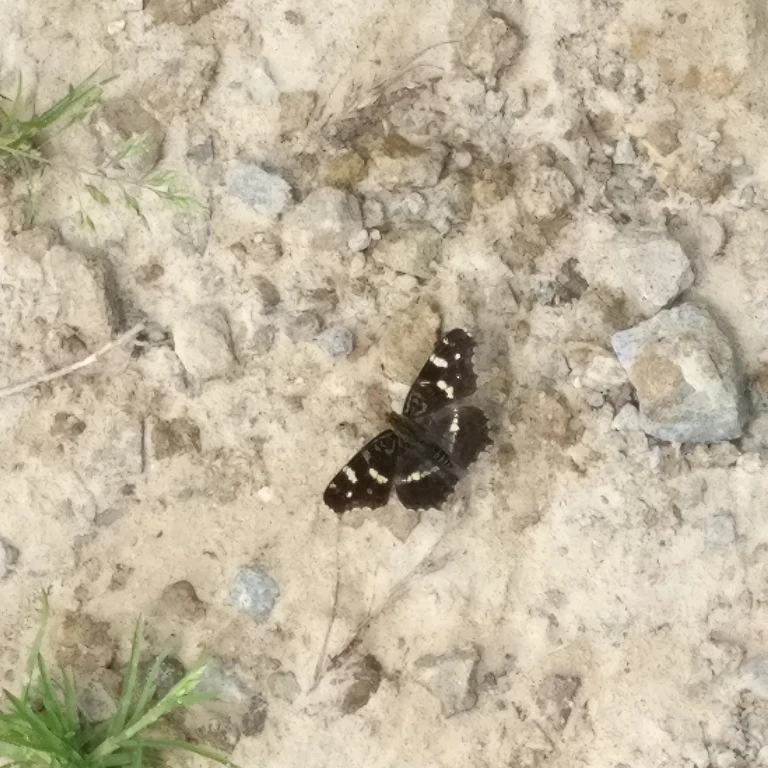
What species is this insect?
Araschnia levana
